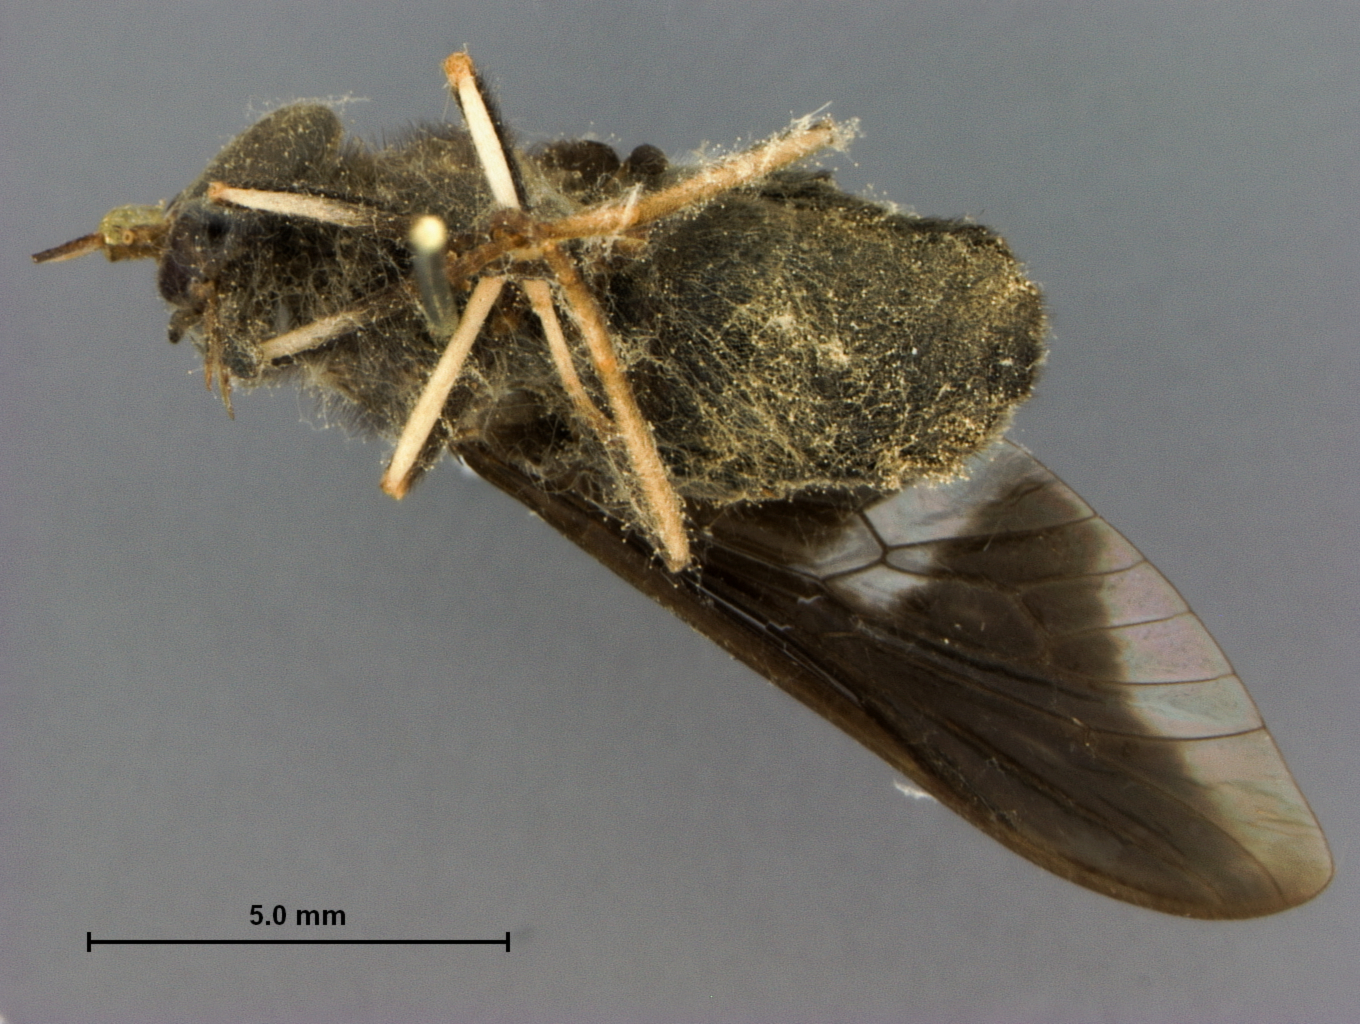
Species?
Dichelacera melanosoma
